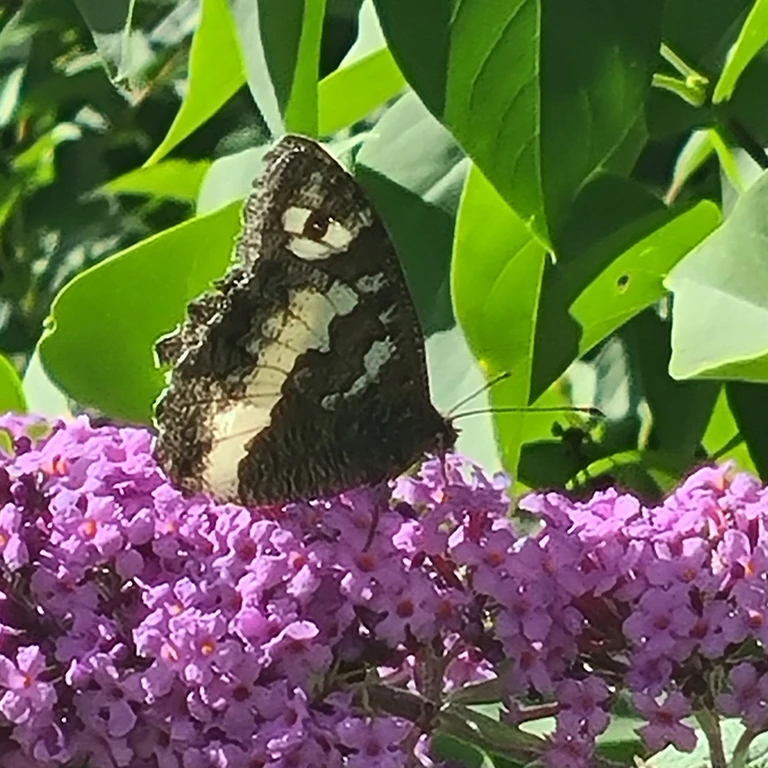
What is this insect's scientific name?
Brintesia circe
